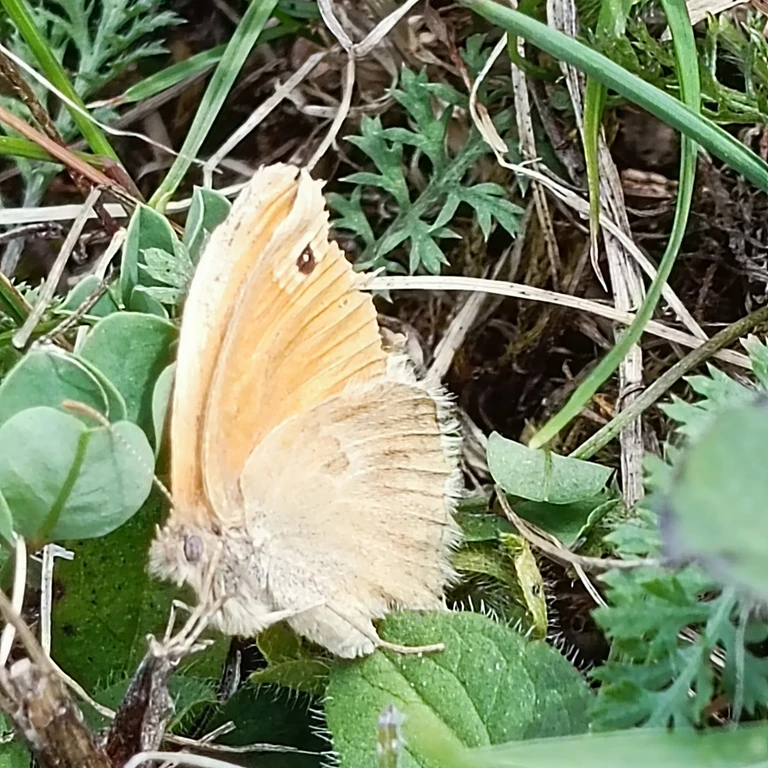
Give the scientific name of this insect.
Coenonympha pamphilus
